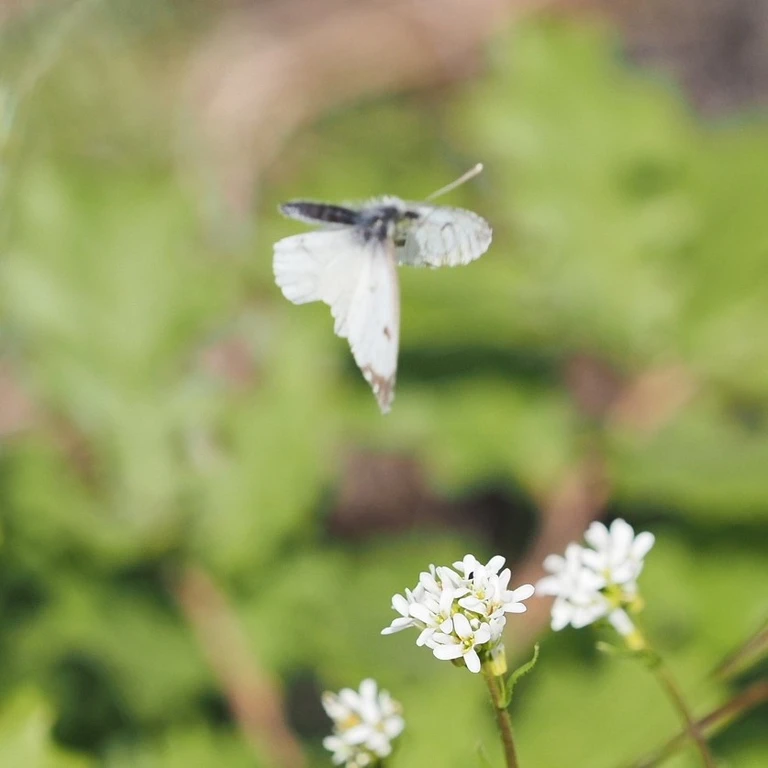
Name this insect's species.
Anthocharis cardamines
